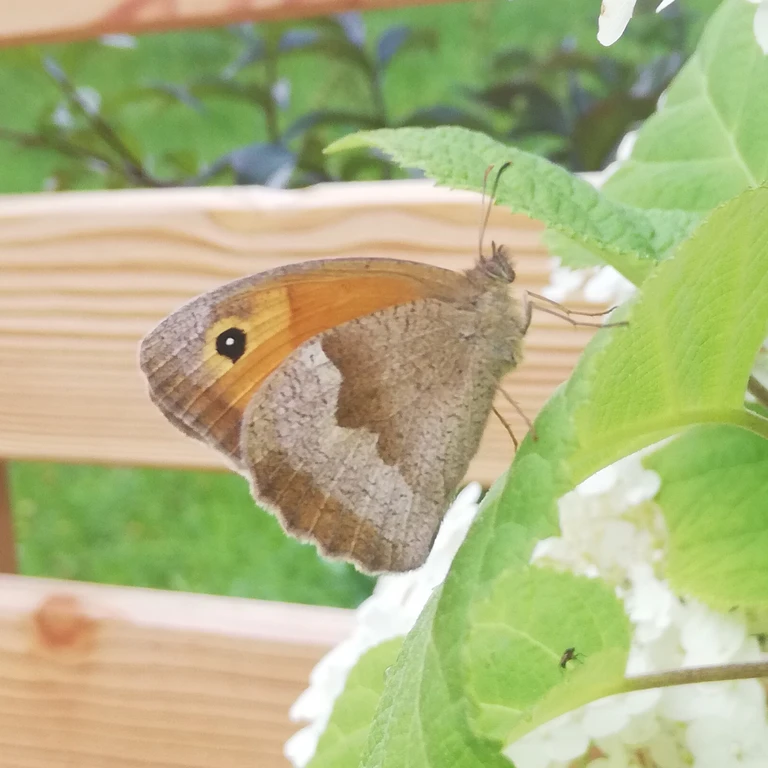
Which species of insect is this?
Maniola jurtina
